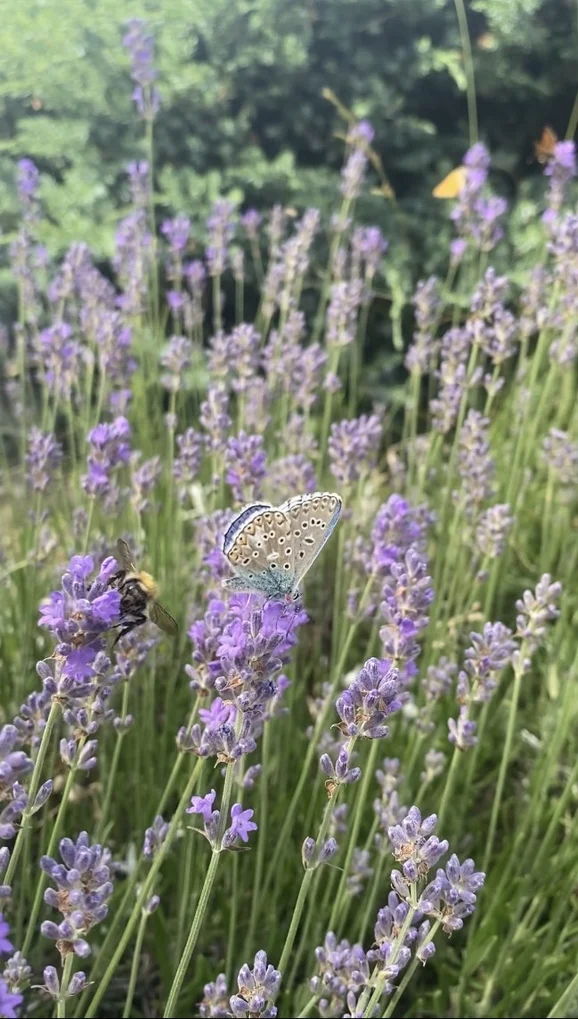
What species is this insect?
Lysandra bellargus
